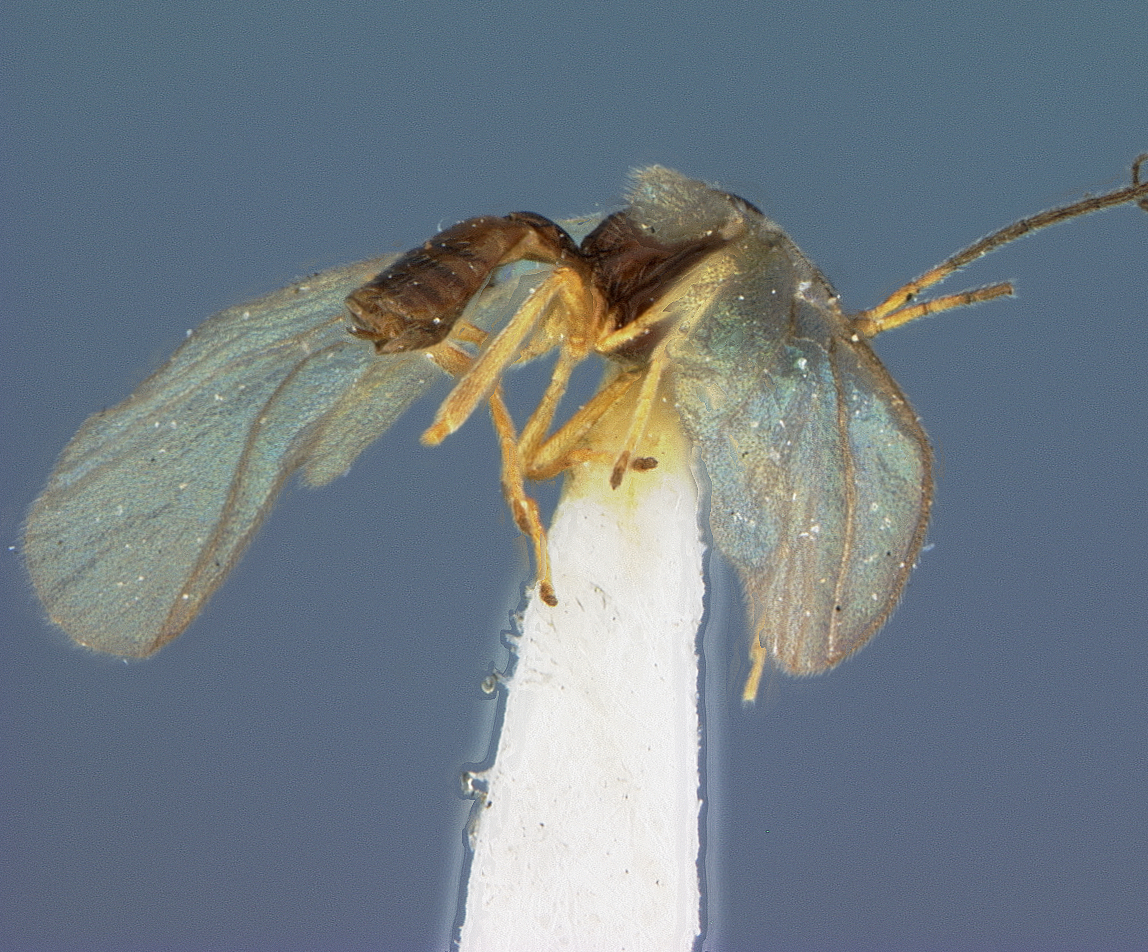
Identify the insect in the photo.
Adelura gahani
